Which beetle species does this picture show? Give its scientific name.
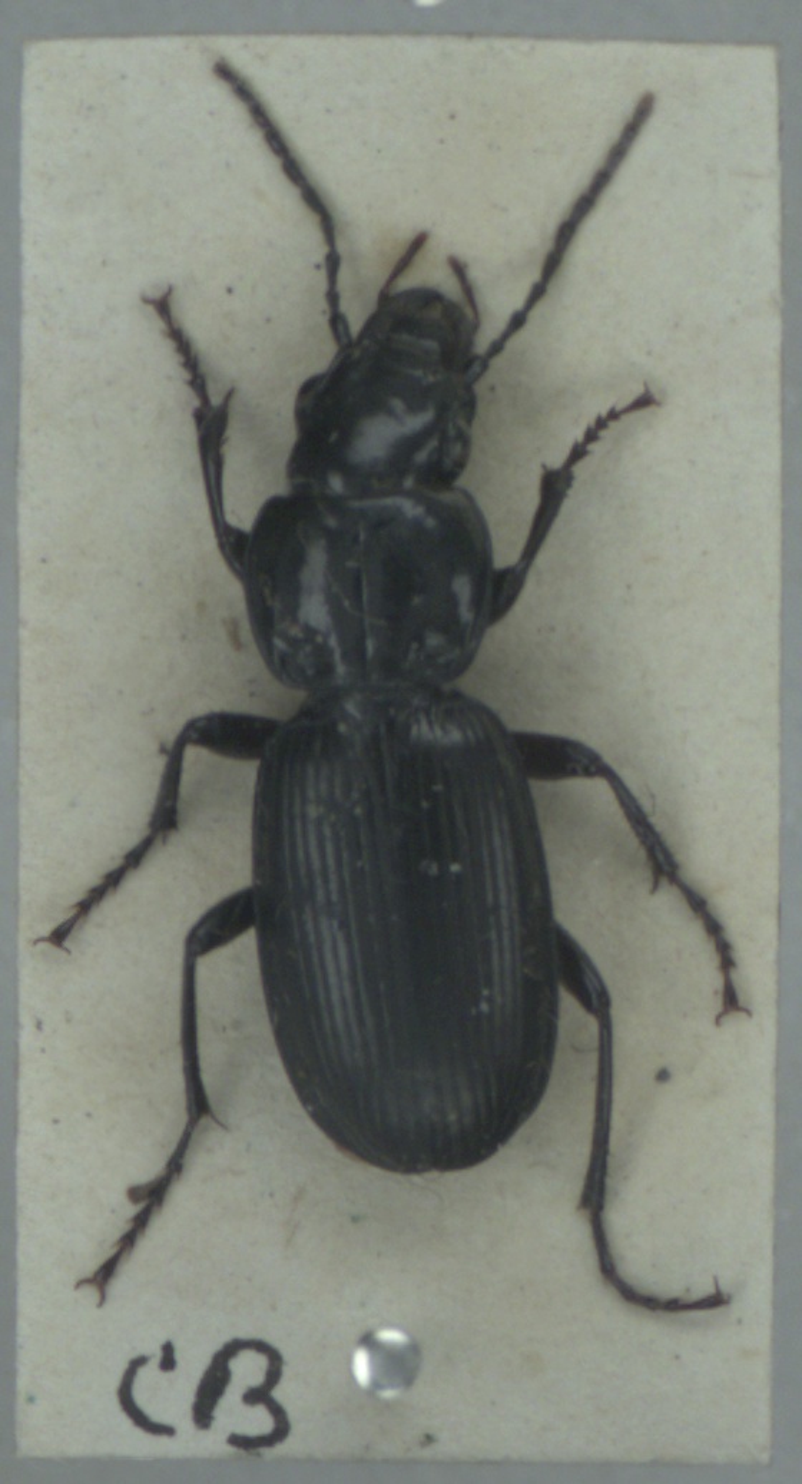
Pterostichus madidus
